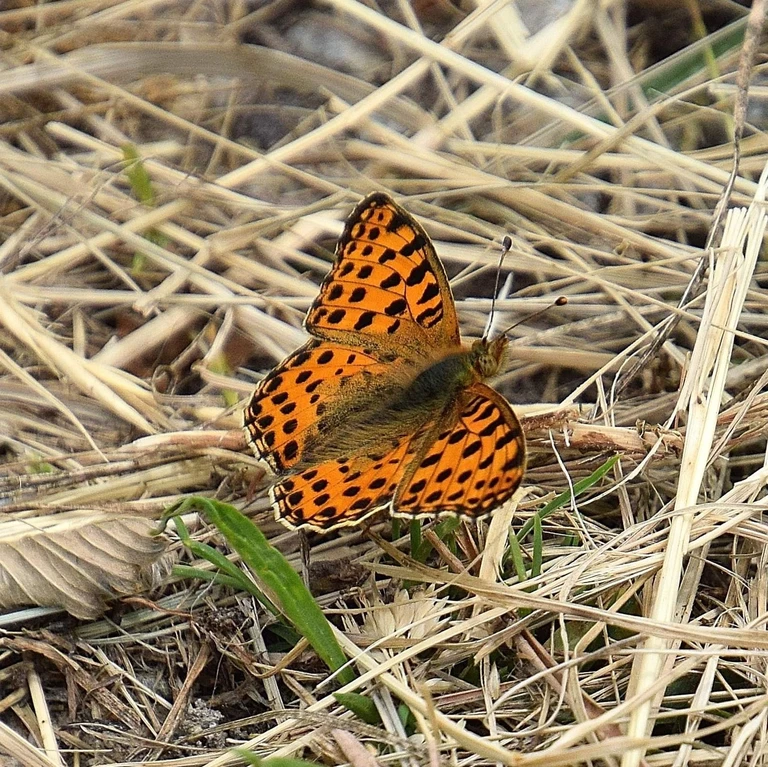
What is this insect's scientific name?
Issoria lathonia
